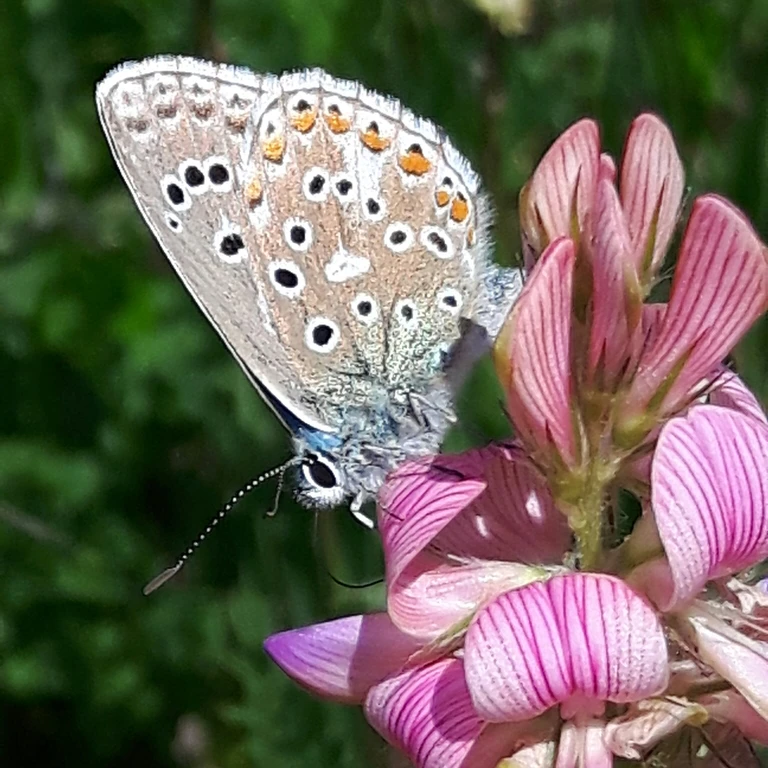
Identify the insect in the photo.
Lysandra bellargus
